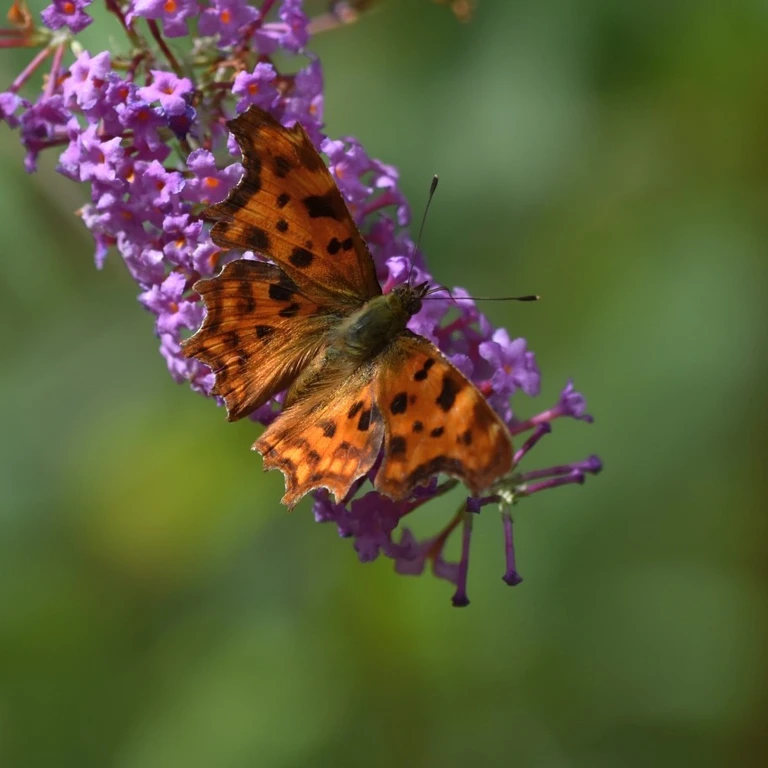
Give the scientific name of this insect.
Polygonia c-album
